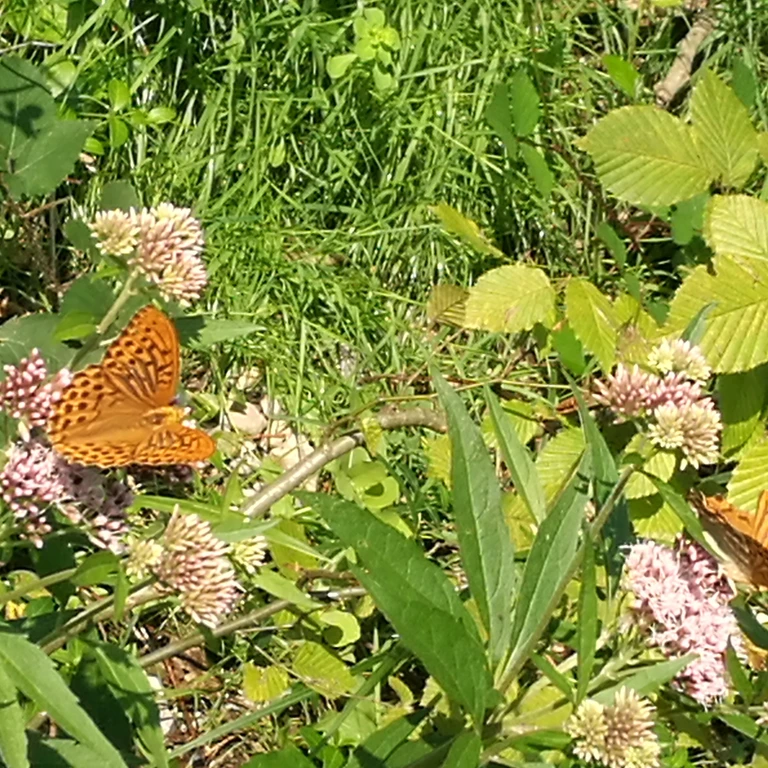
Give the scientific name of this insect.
Argynnis paphia
